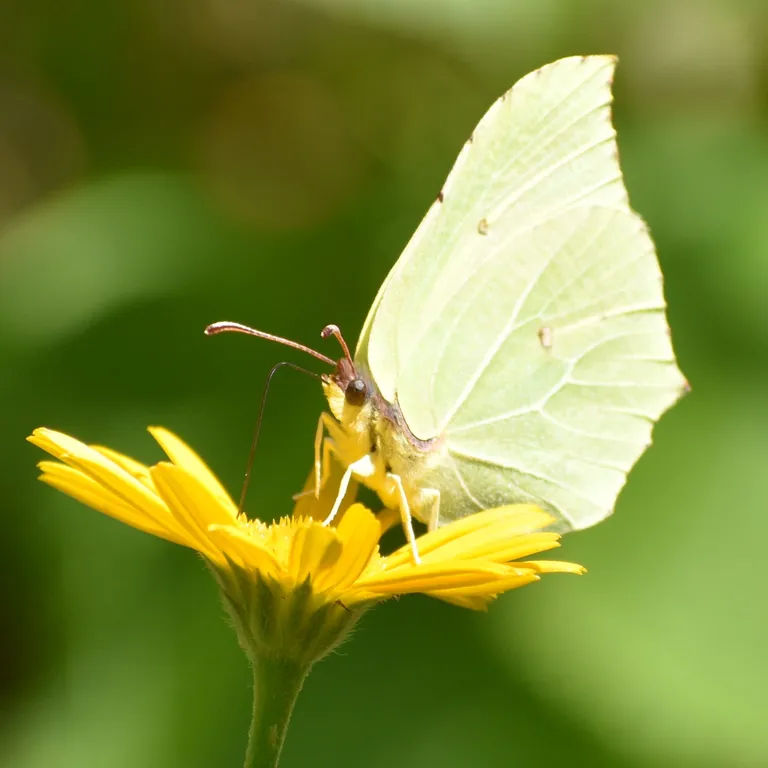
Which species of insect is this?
Gonepteryx rhamni
